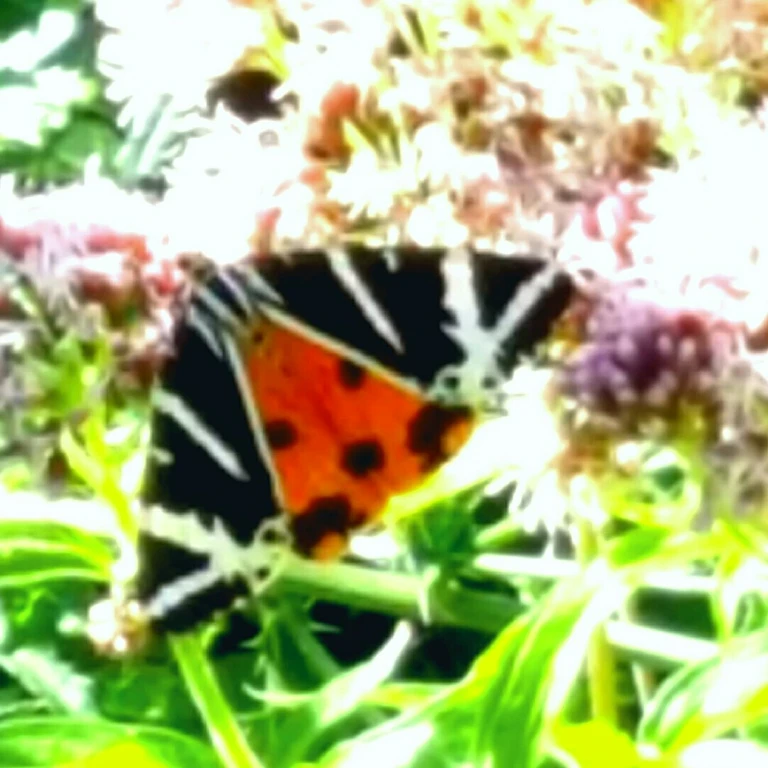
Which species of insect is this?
Euplagia quadripunctaria
